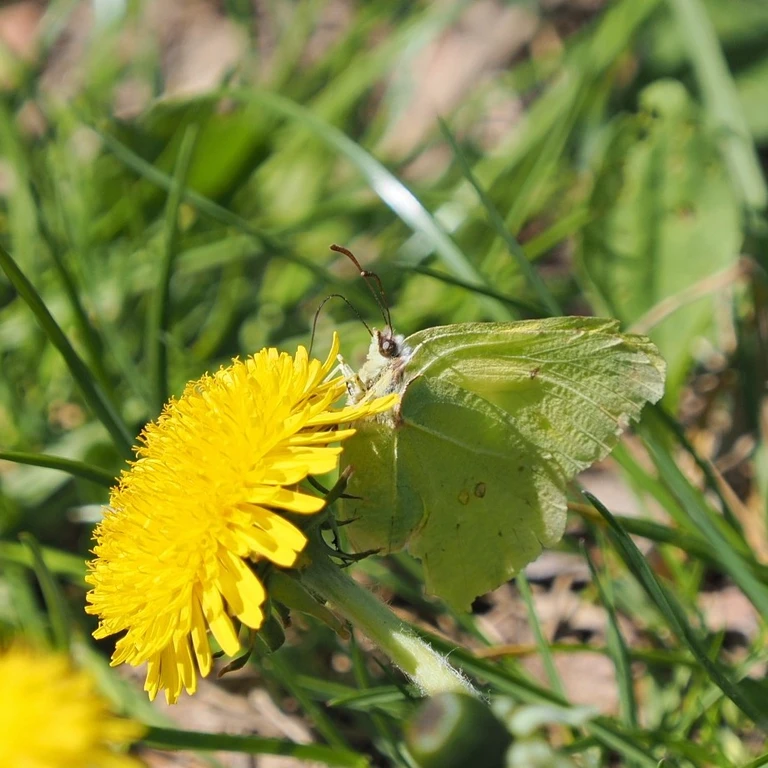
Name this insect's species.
Gonepteryx rhamni
